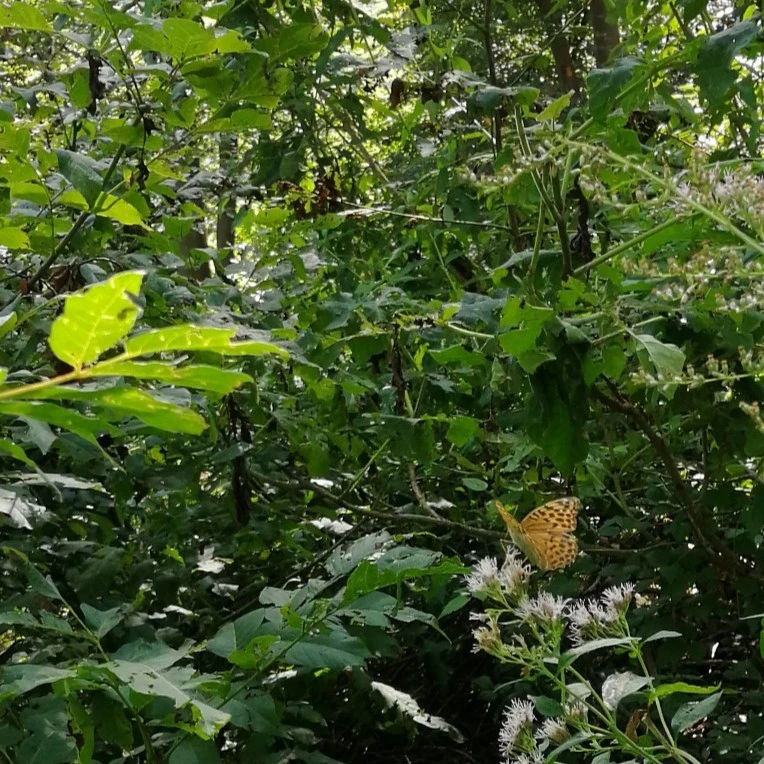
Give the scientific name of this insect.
Argynnis paphia
